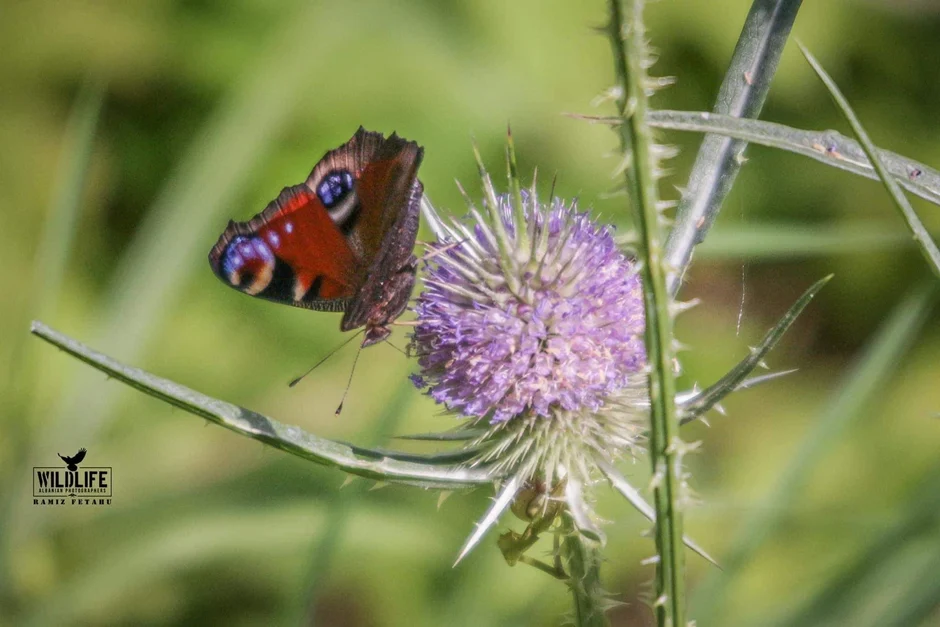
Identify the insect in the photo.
Aglais io
